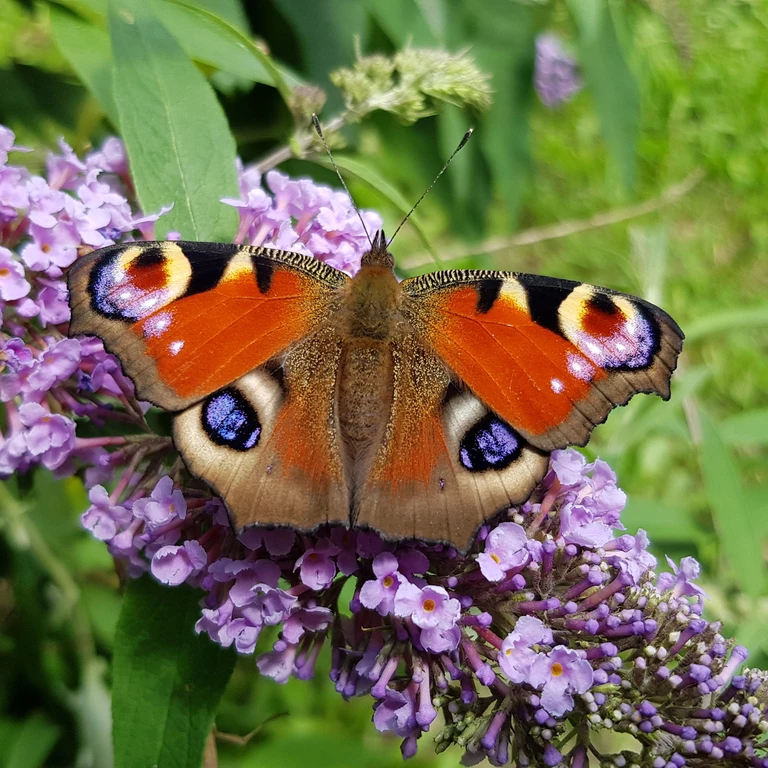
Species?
Aglais io
